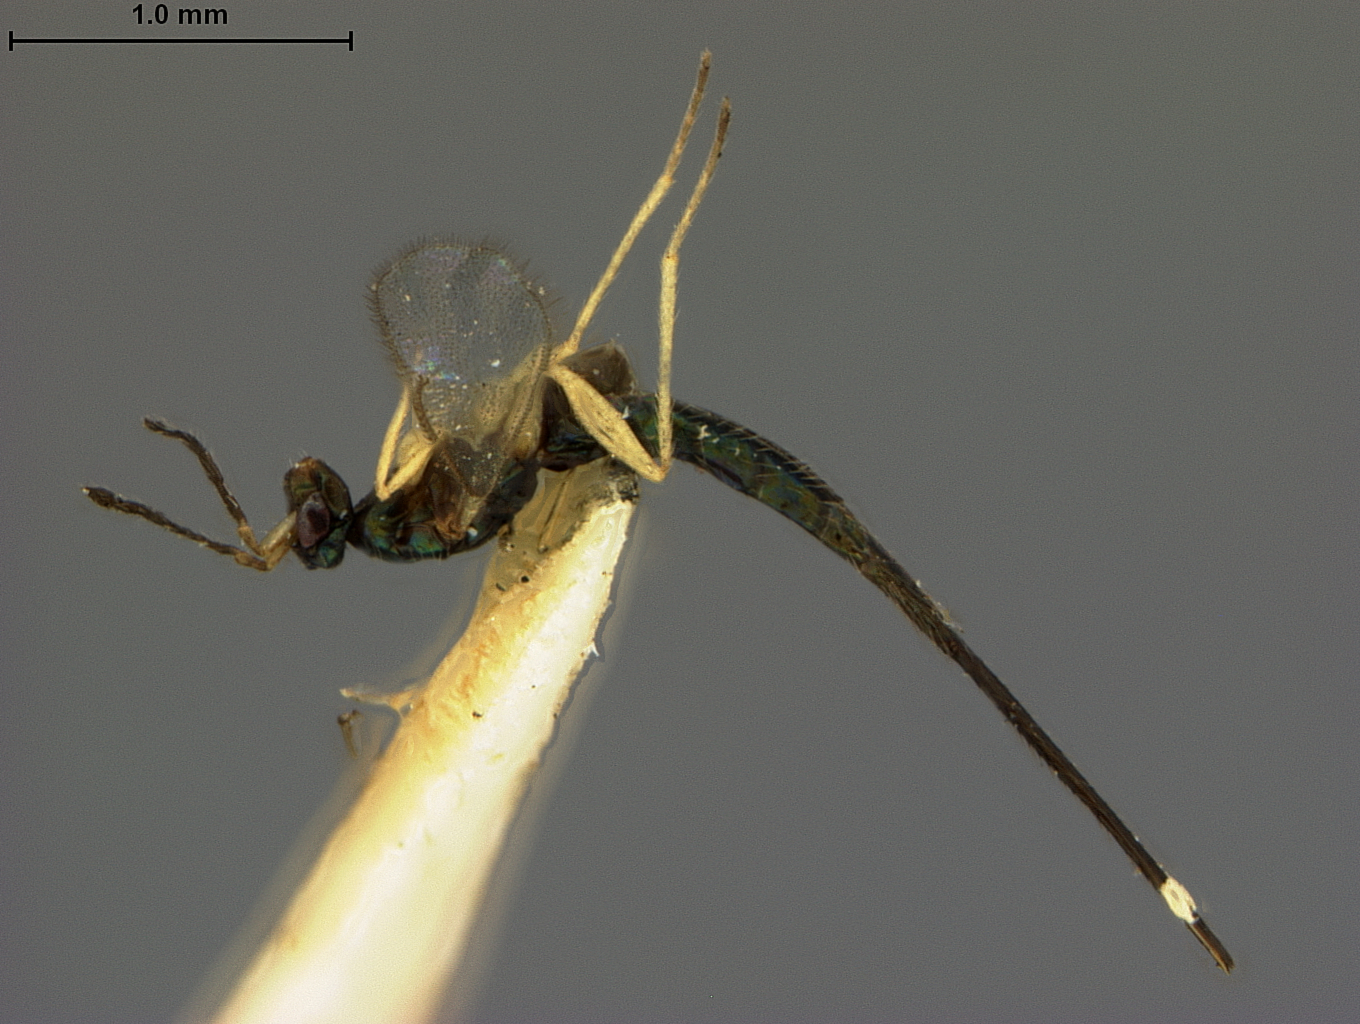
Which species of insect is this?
Hyperteles polynemae
